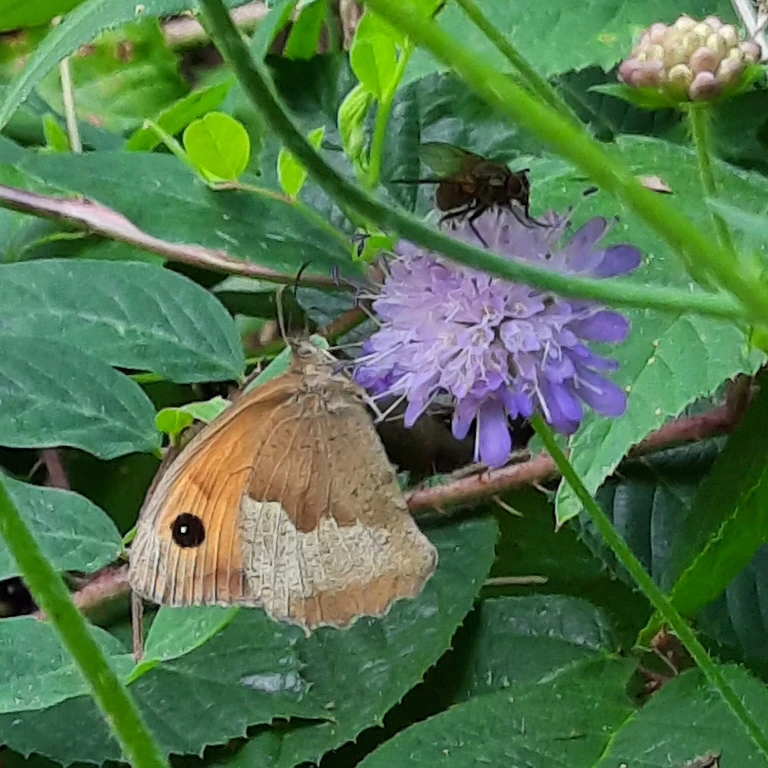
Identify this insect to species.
Maniola jurtina
